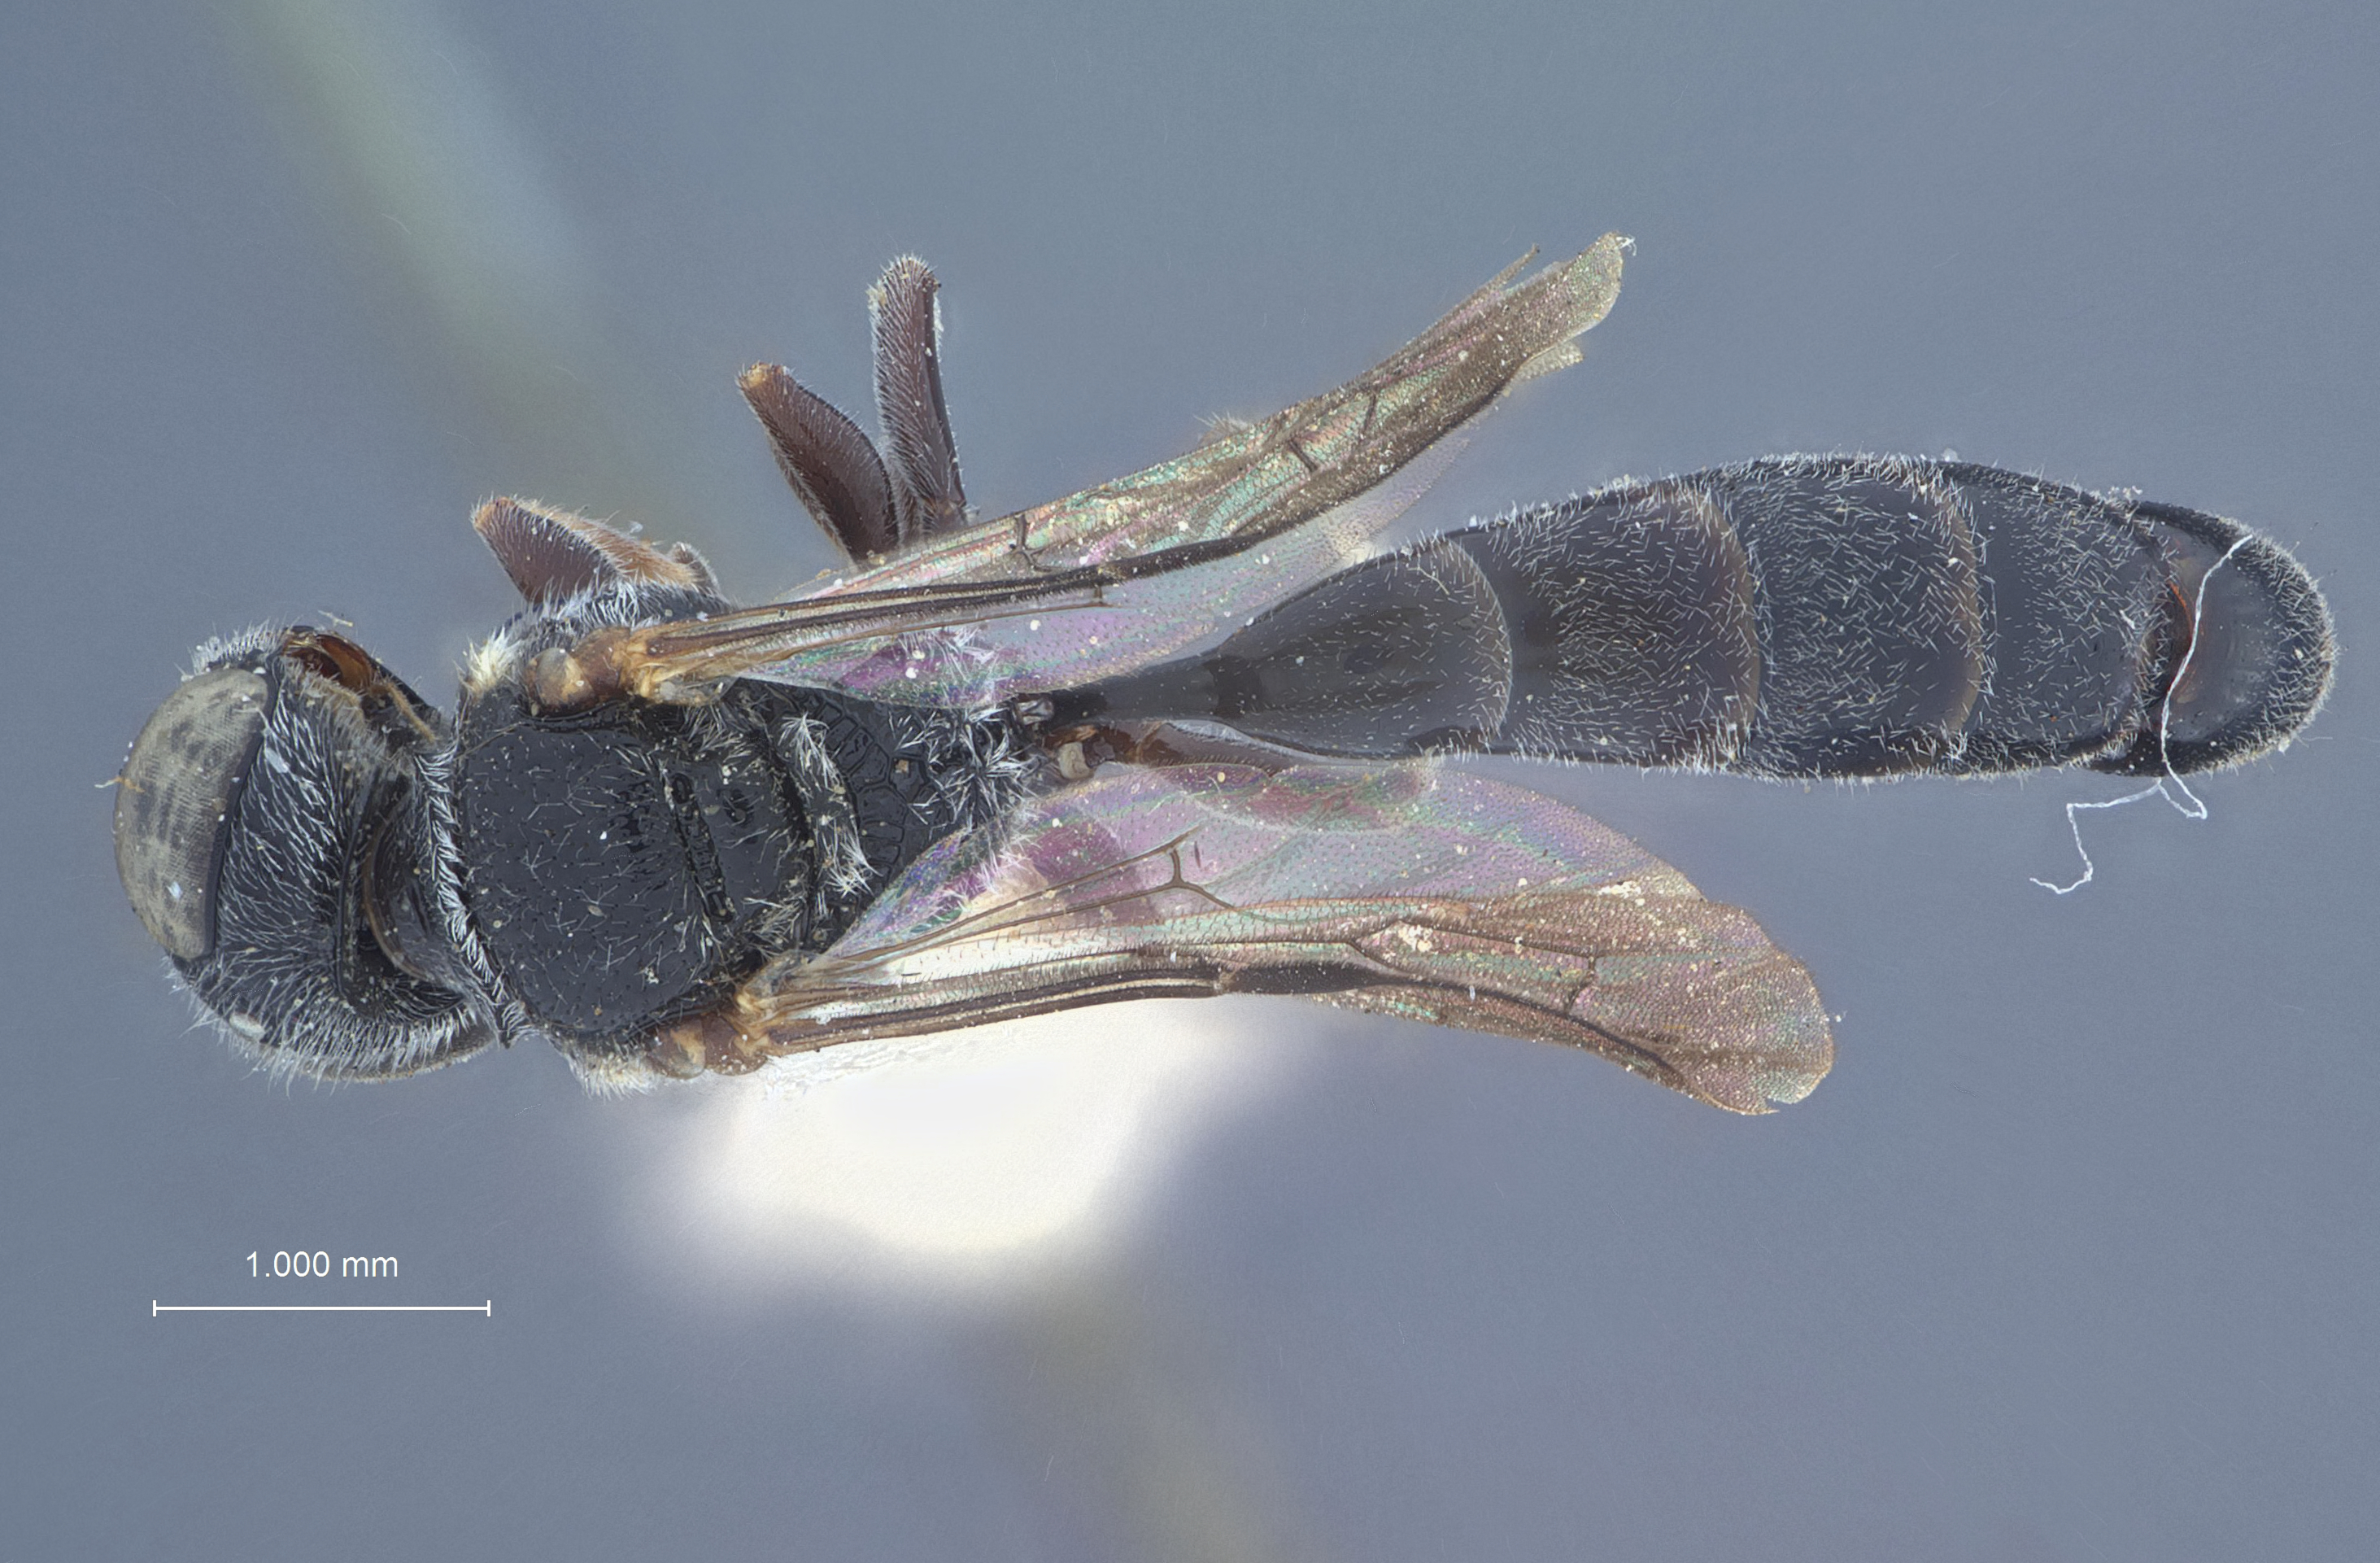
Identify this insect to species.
Psenia atricornis
